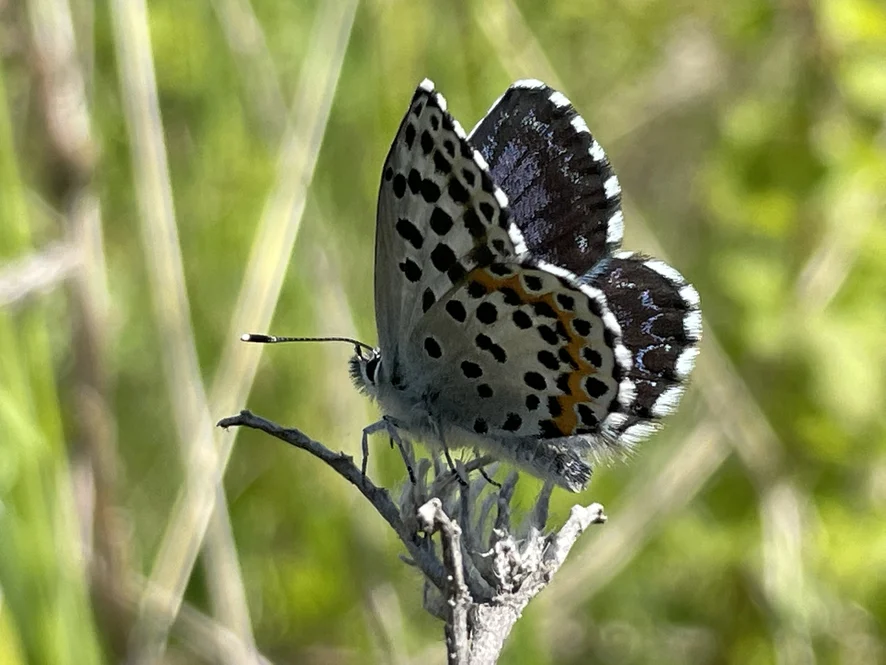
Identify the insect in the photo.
Scolitantides orion
